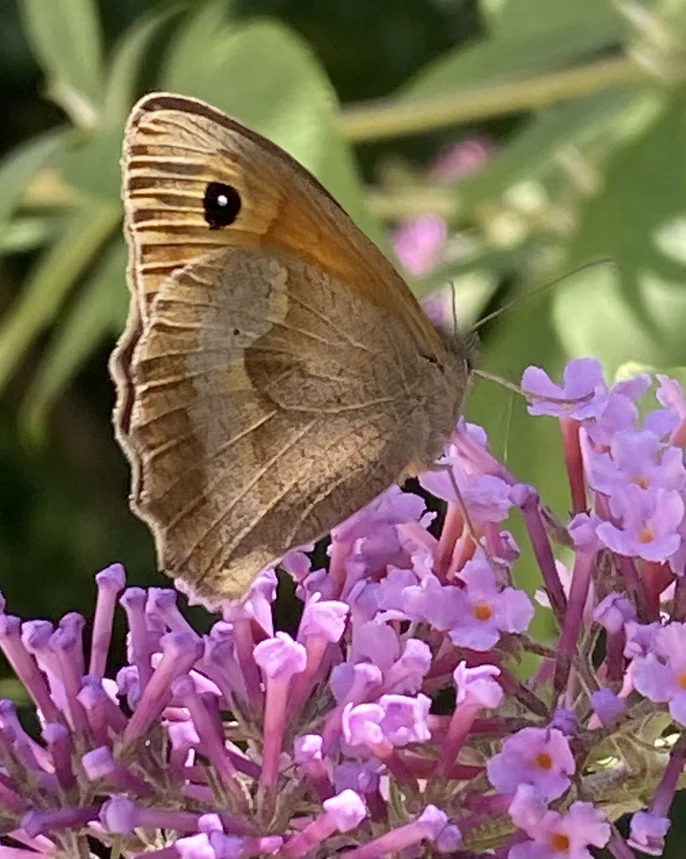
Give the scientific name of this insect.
Maniola jurtina
